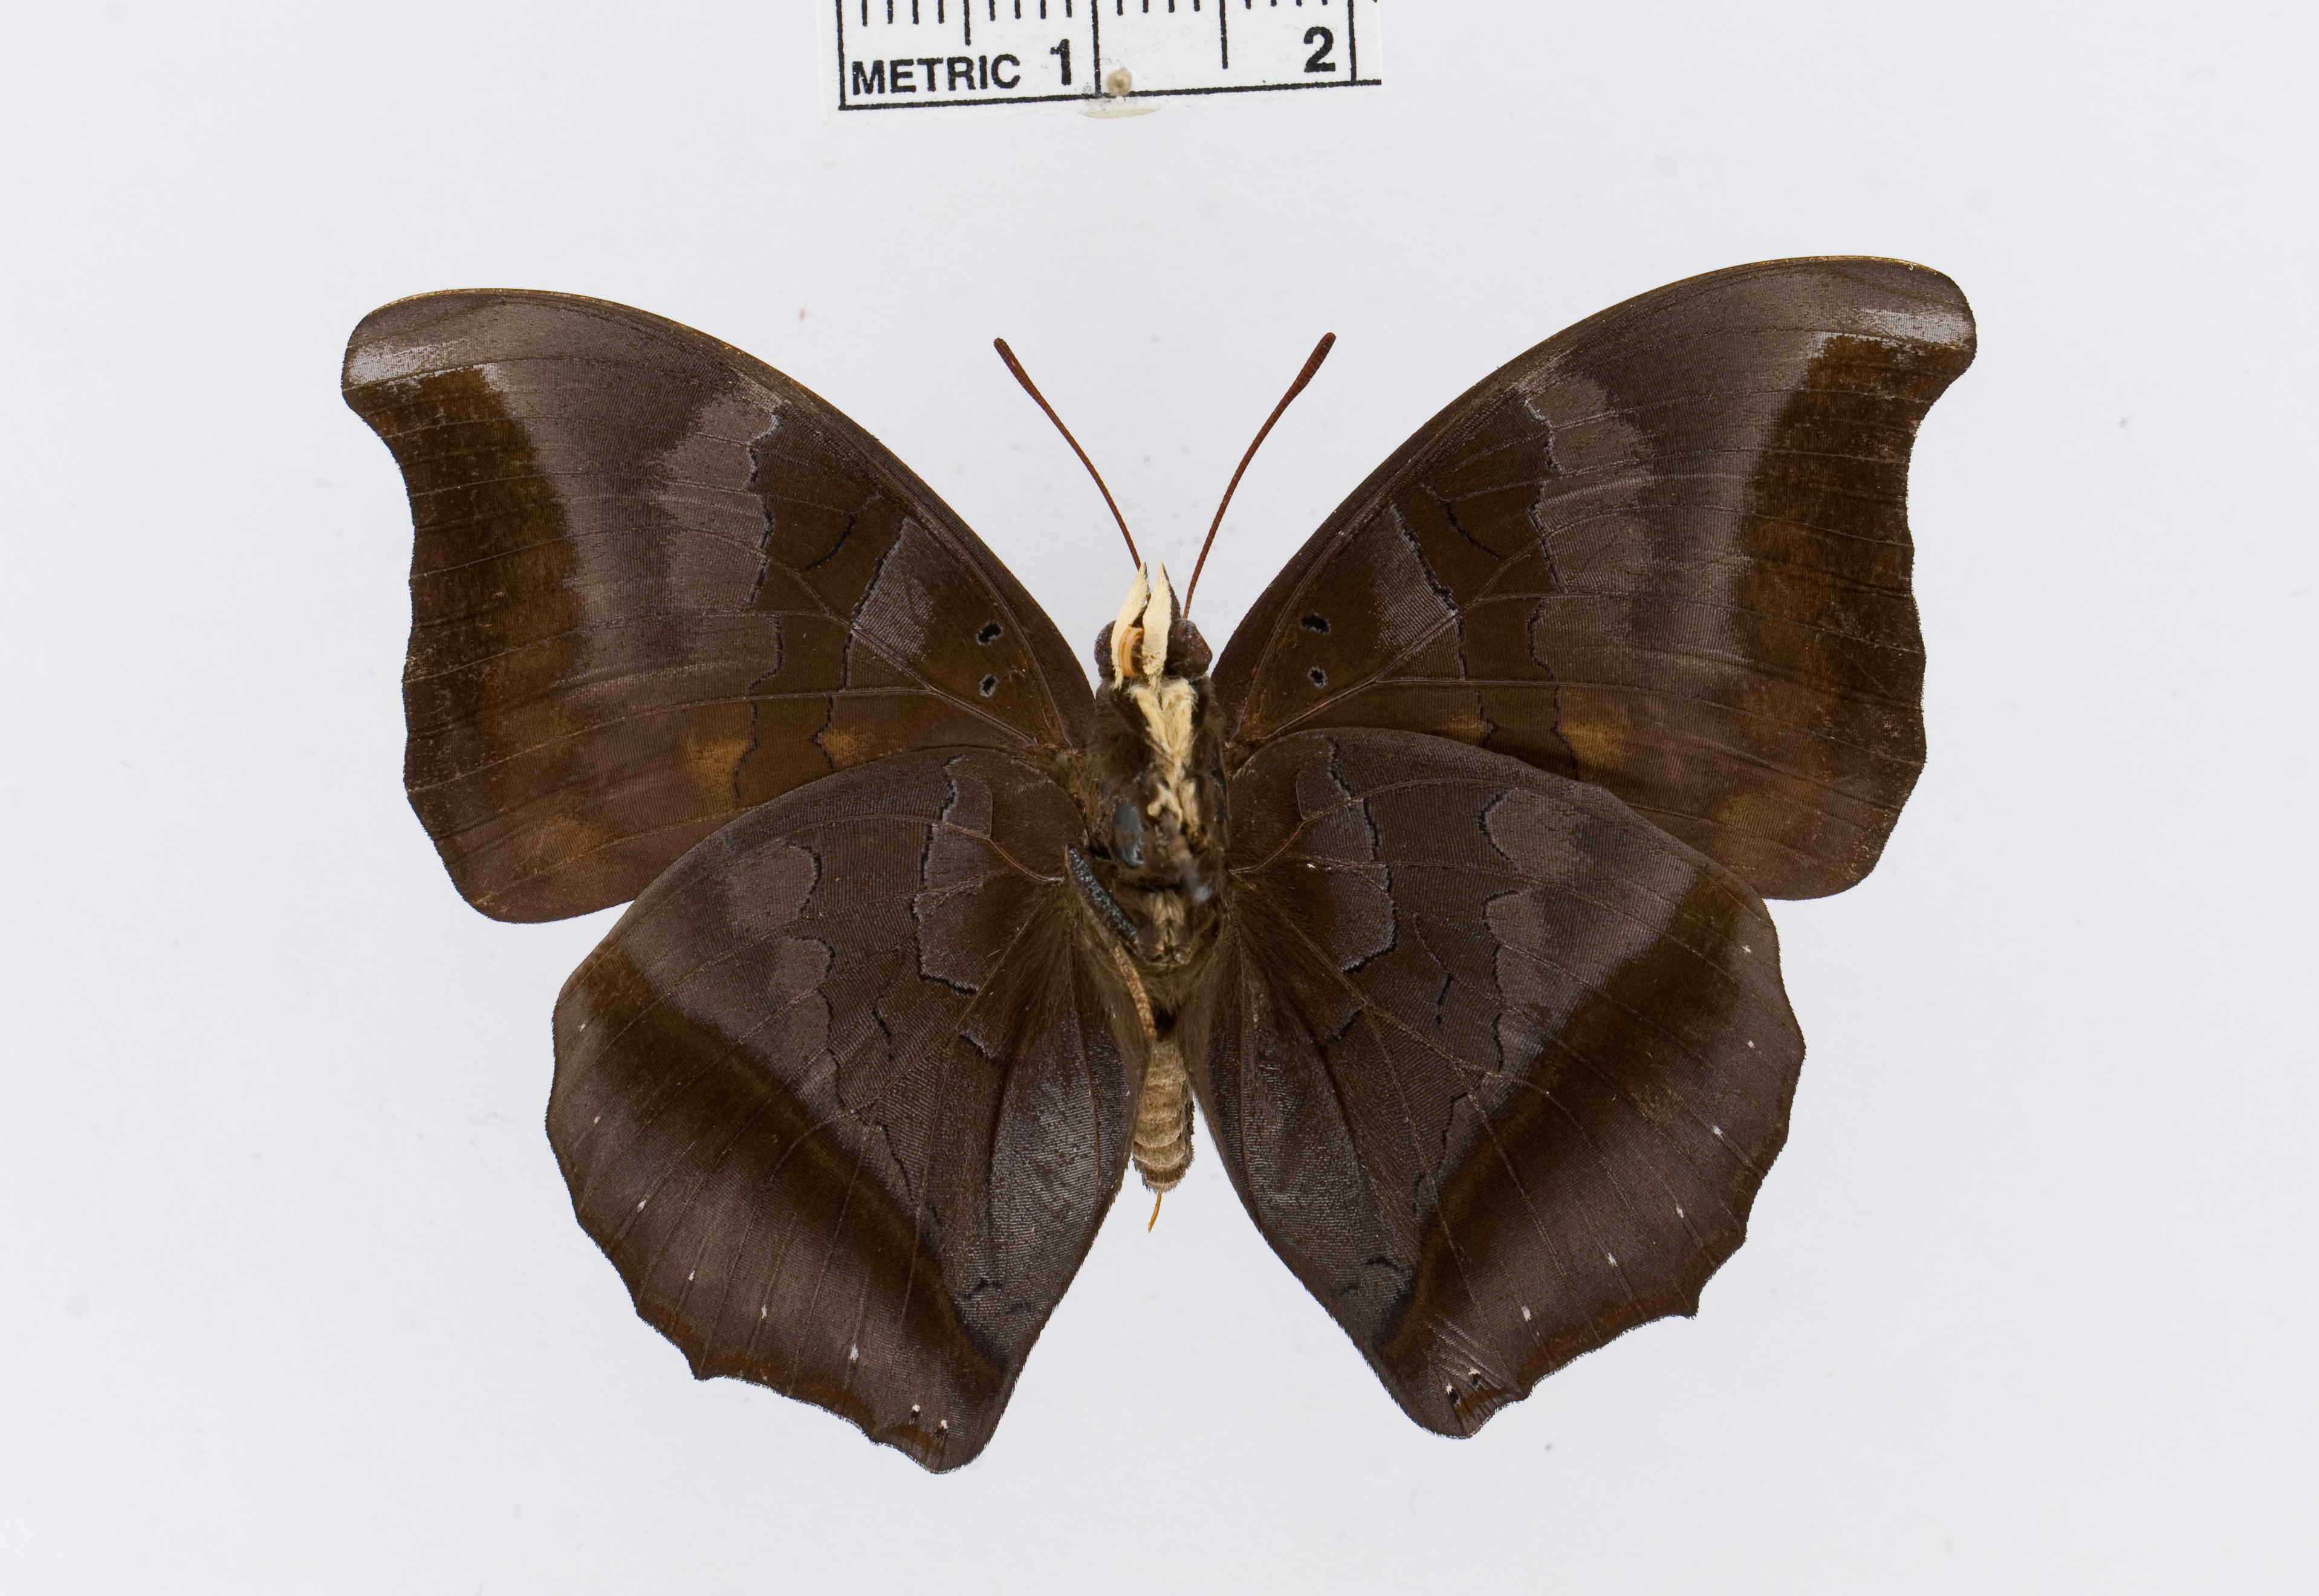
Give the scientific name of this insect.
Charaxes laodice
